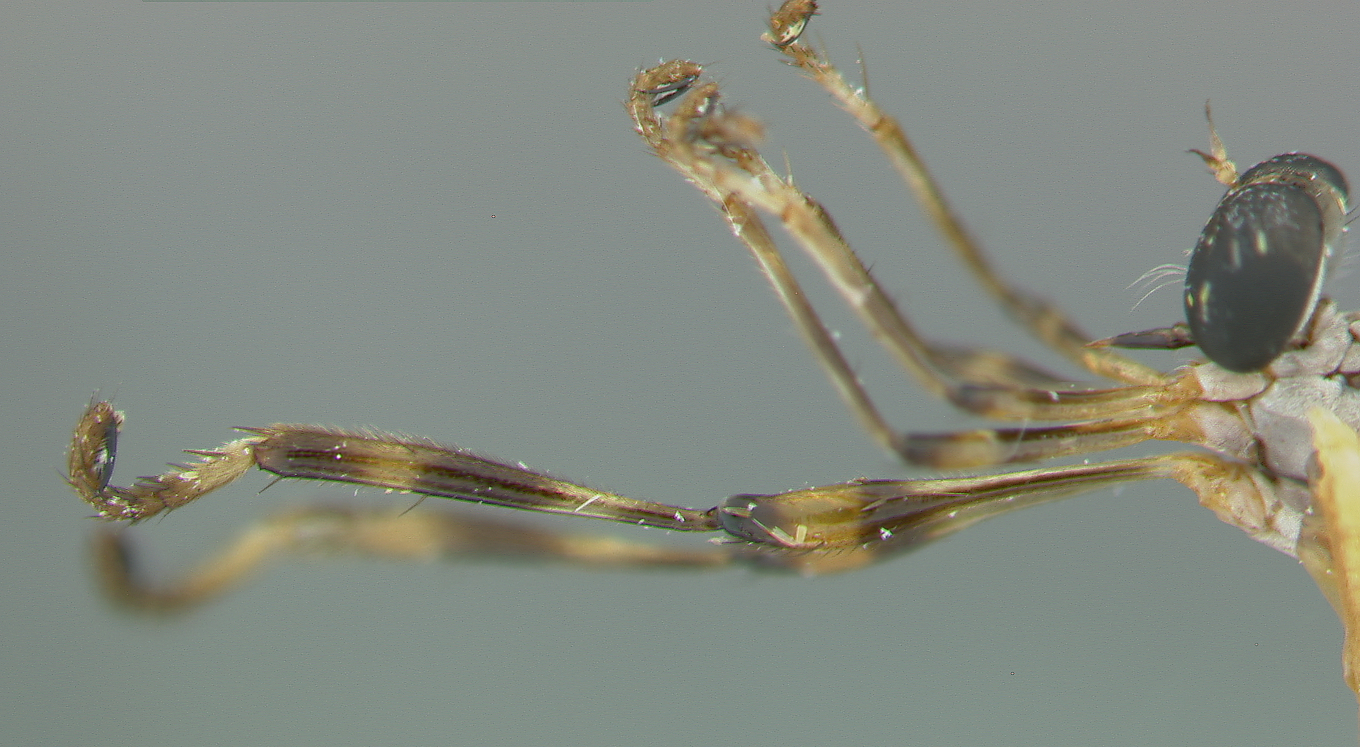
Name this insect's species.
Psilonyx arawak
